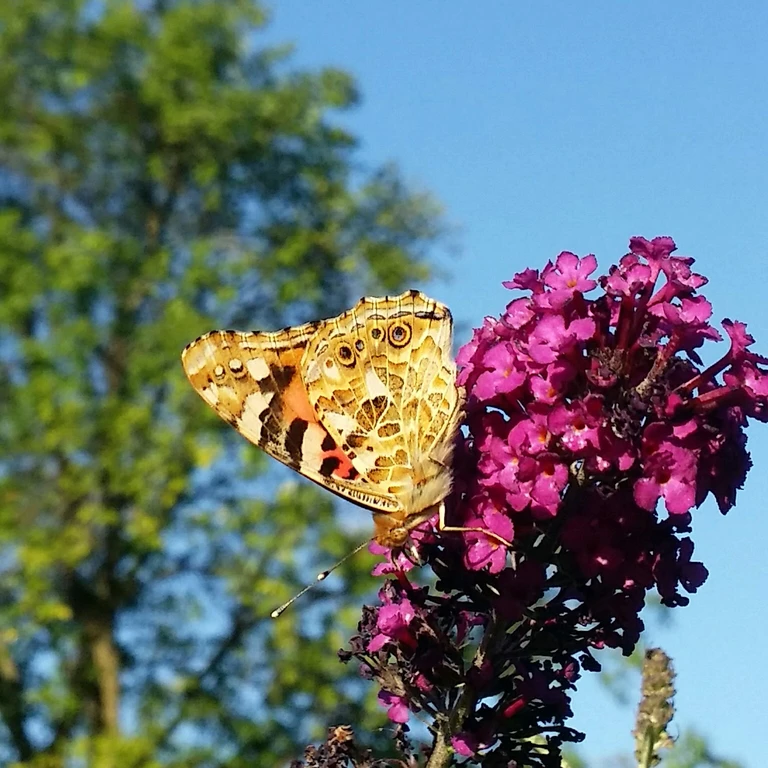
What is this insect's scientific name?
Vanessa cardui
